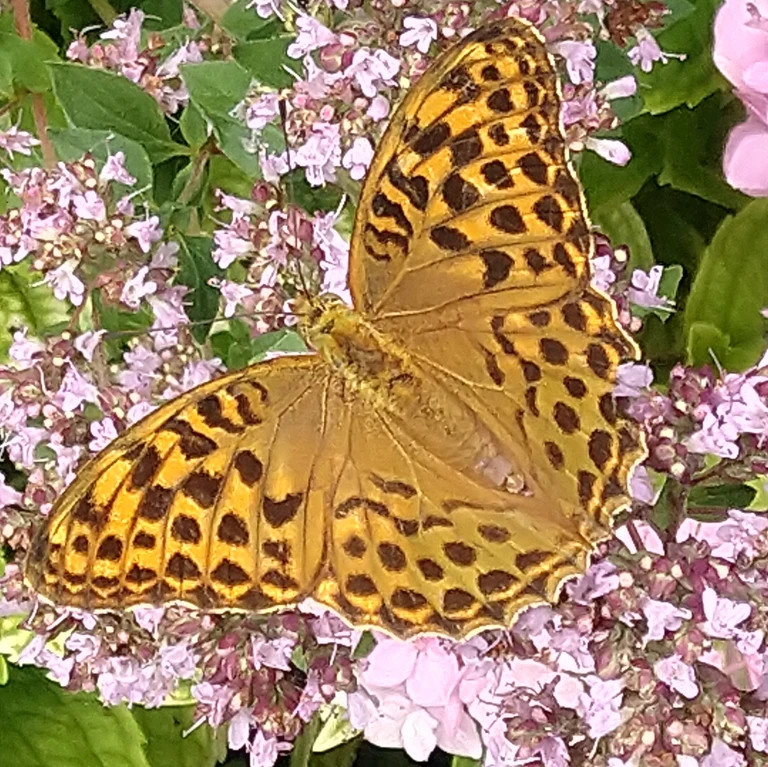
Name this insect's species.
Argynnis paphia
